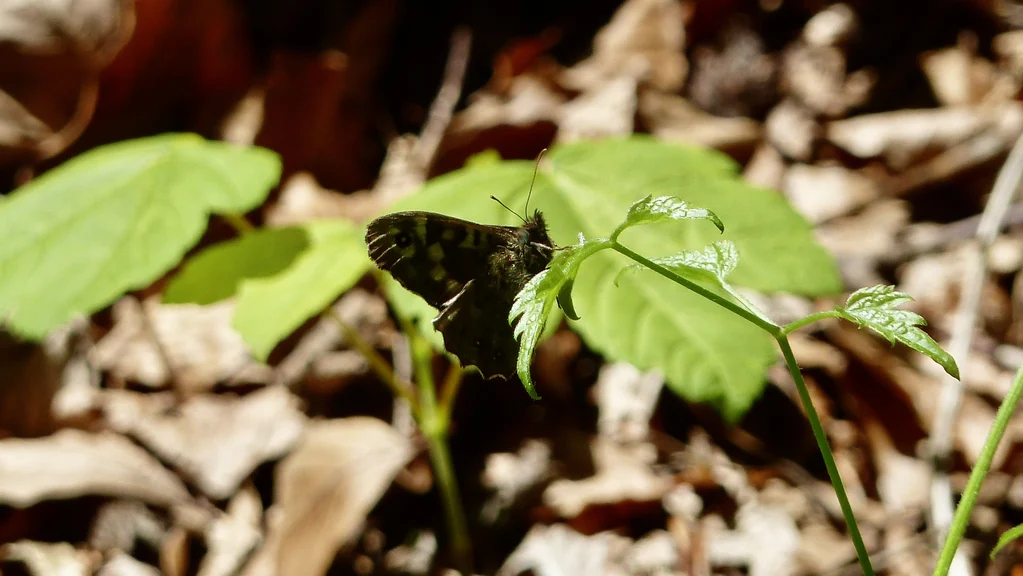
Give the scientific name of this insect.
Pararge aegeria
